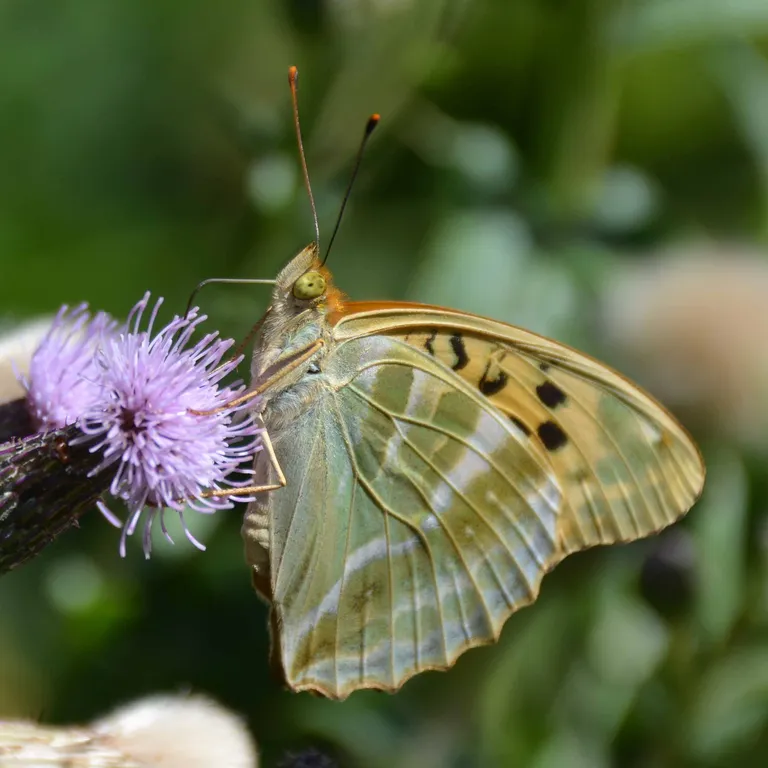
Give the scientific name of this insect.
Argynnis paphia
